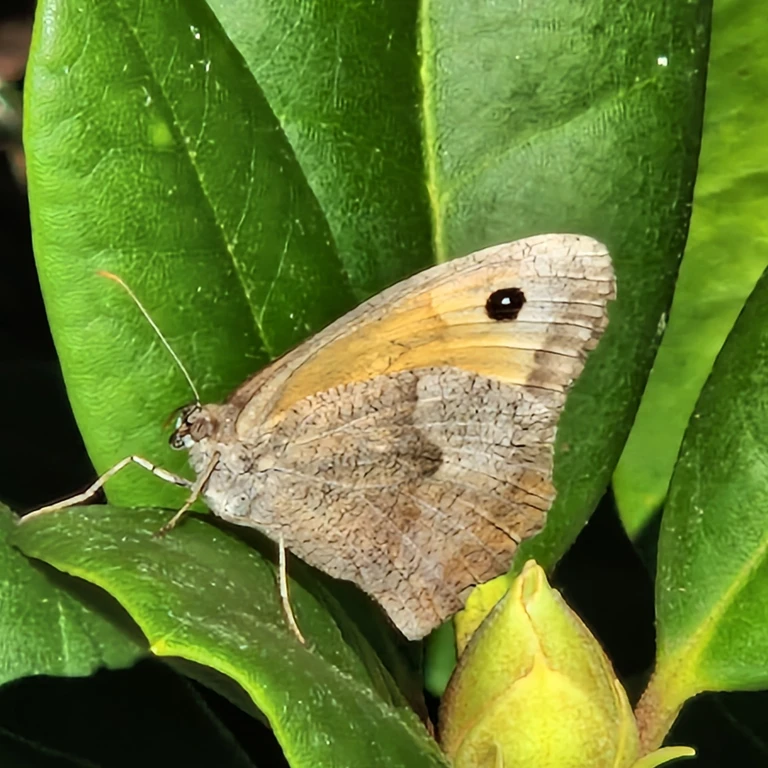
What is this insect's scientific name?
Maniola jurtina
